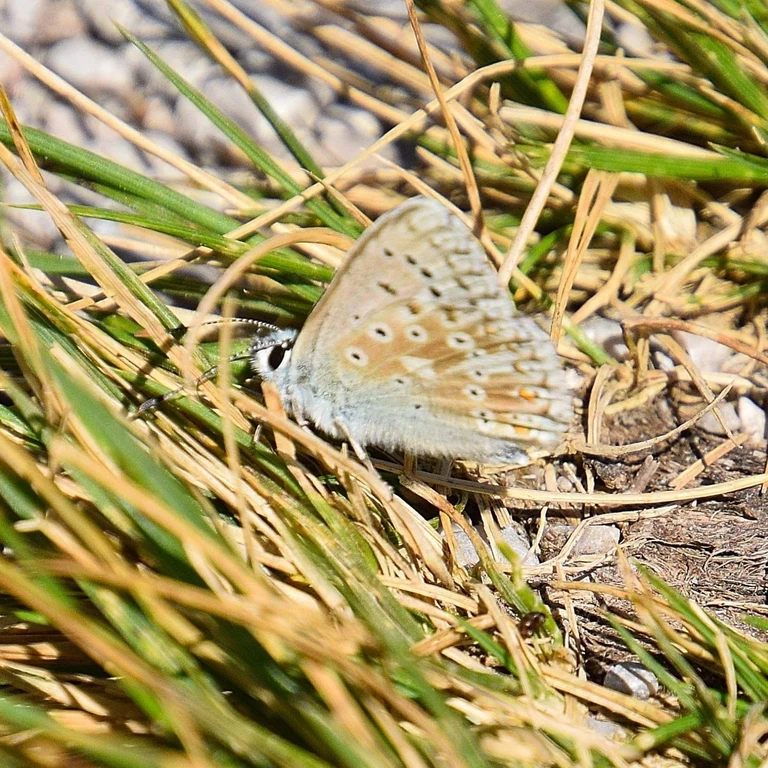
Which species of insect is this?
Lysandra coridon
